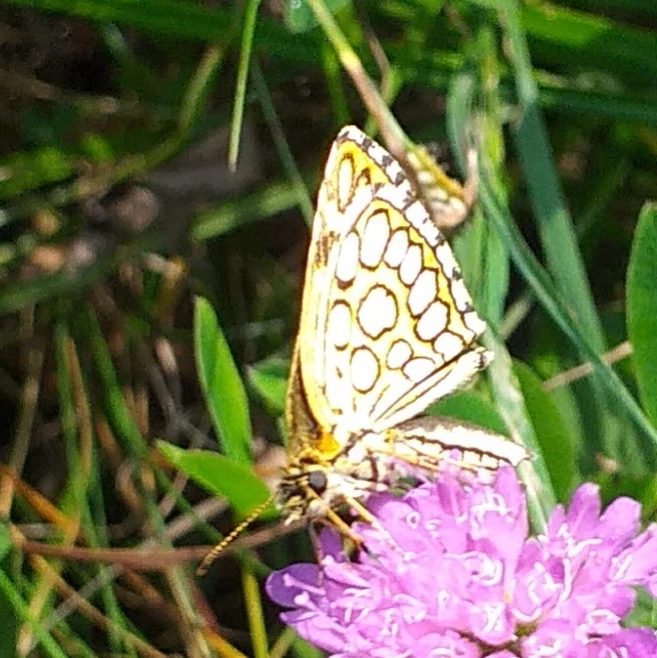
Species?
Heteropterus morpheus
